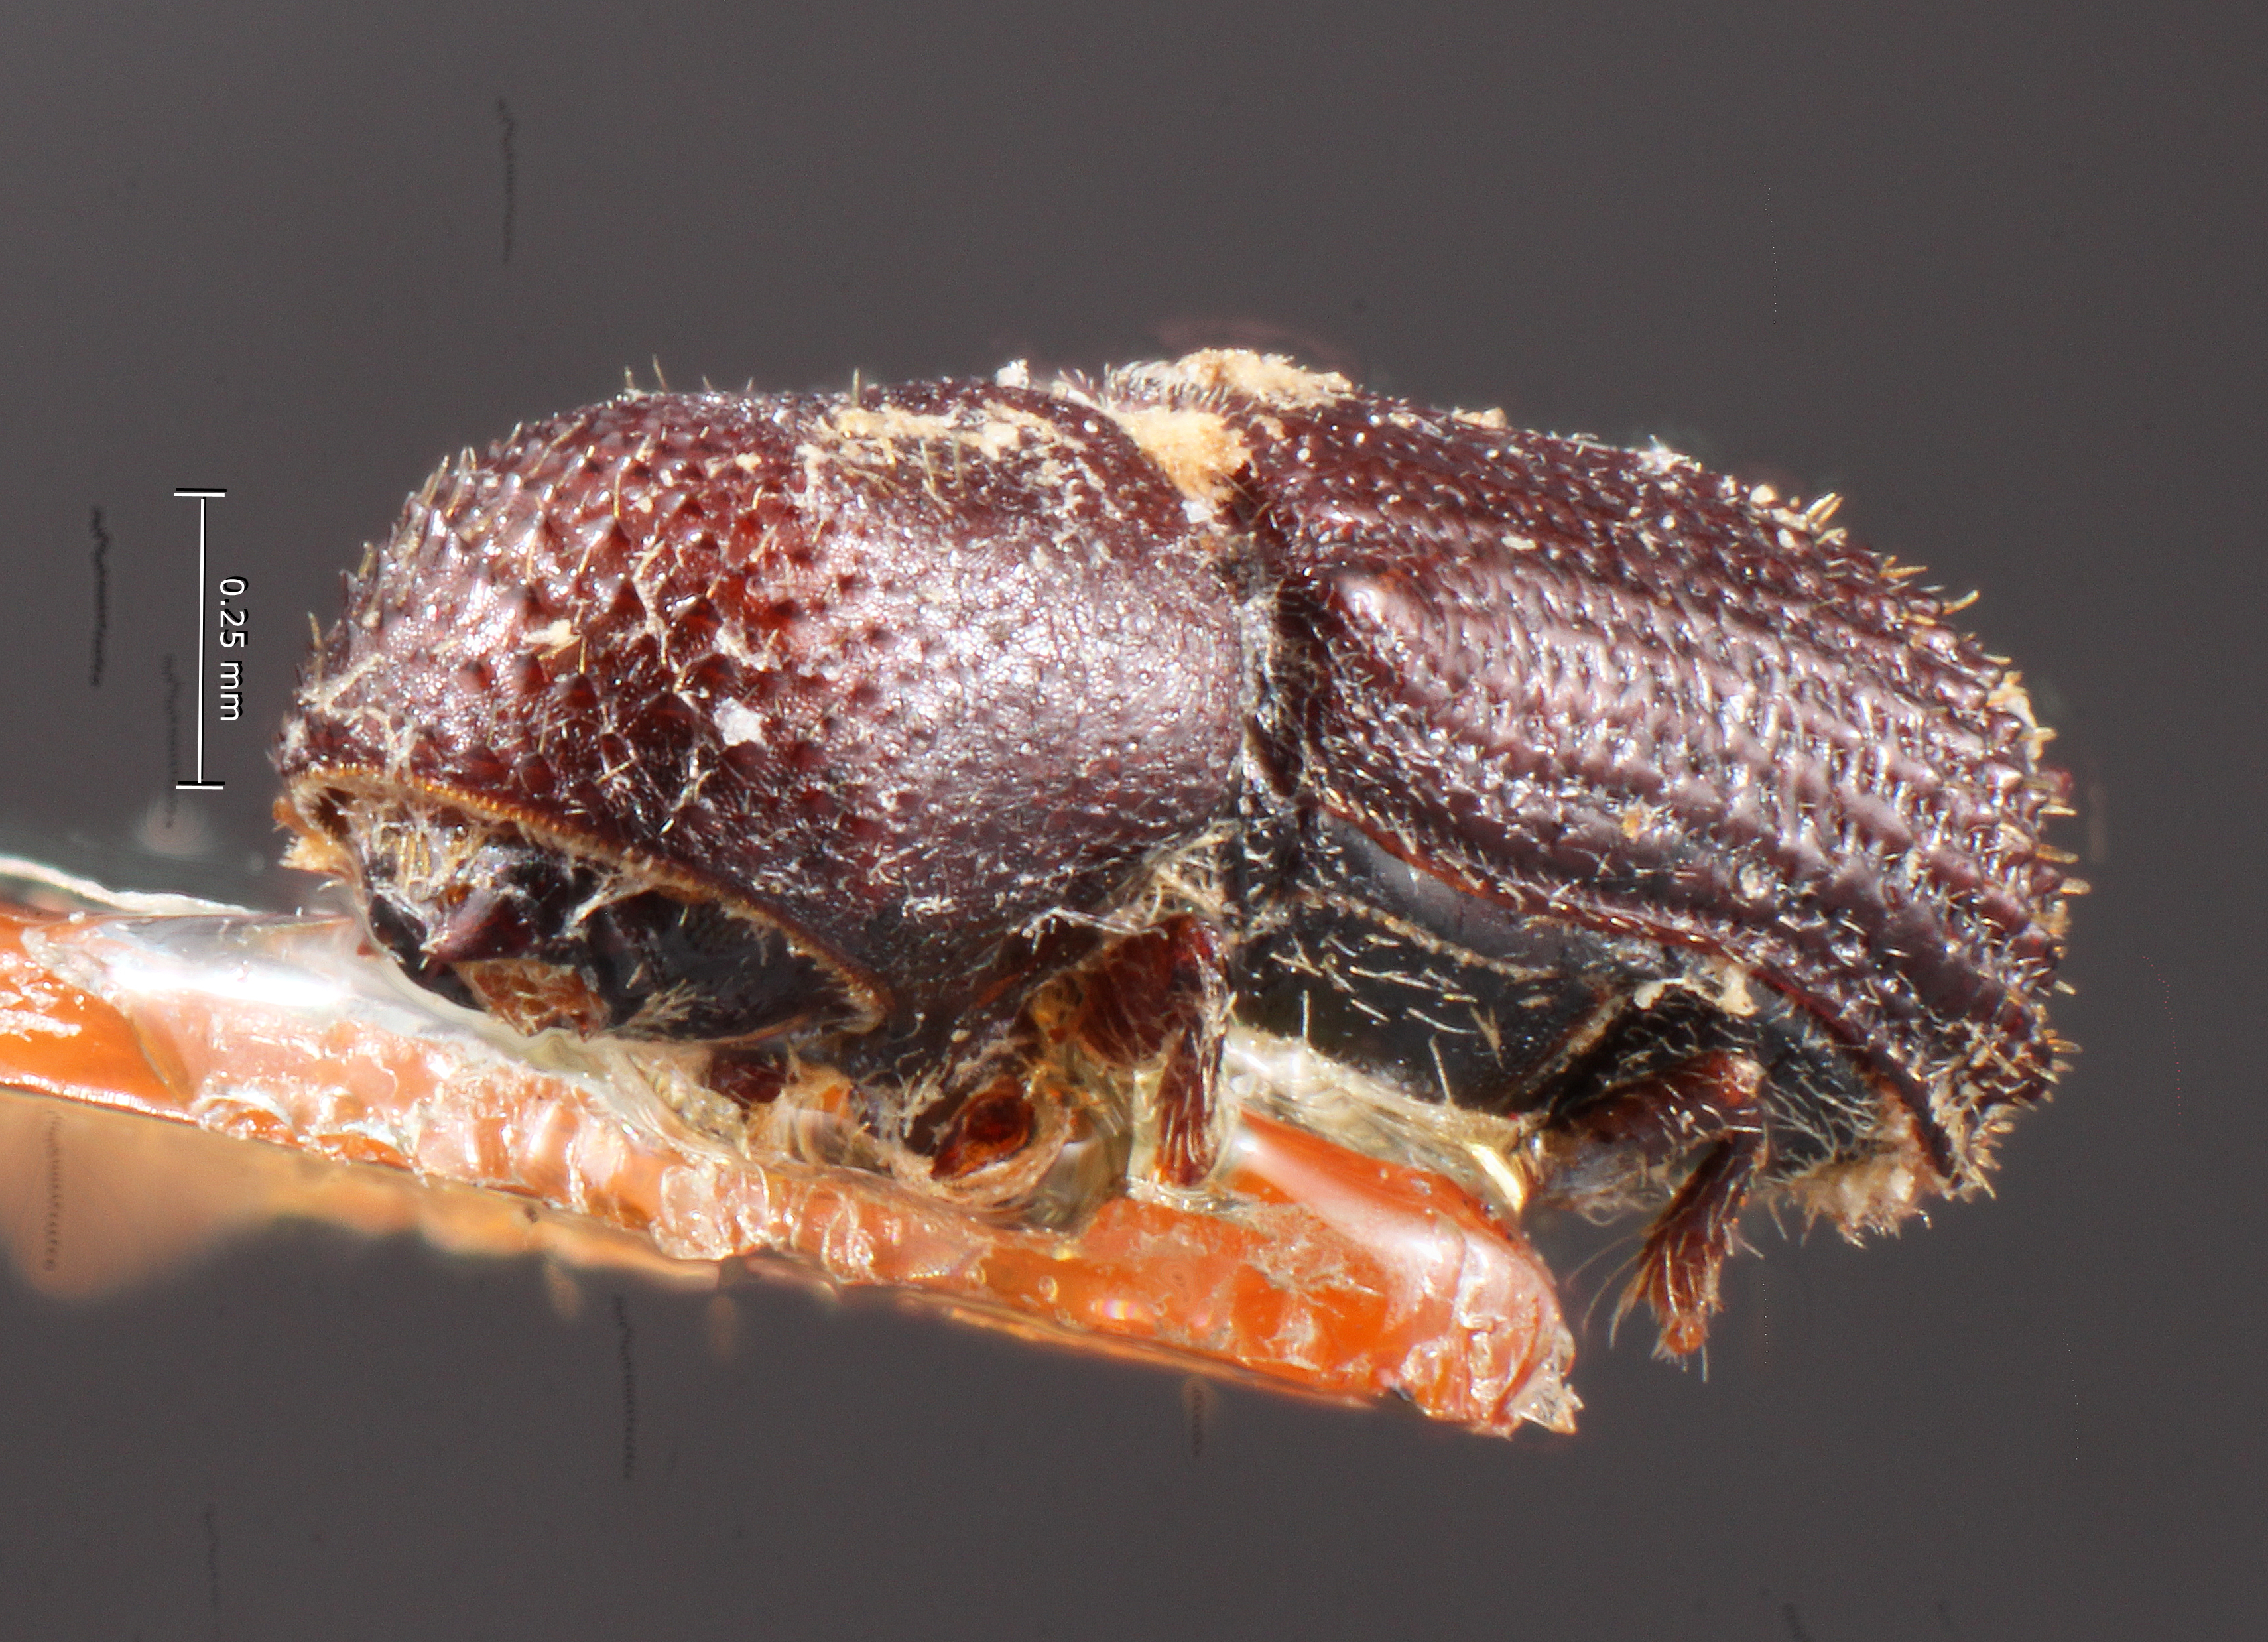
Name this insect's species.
Micracis harnedi
